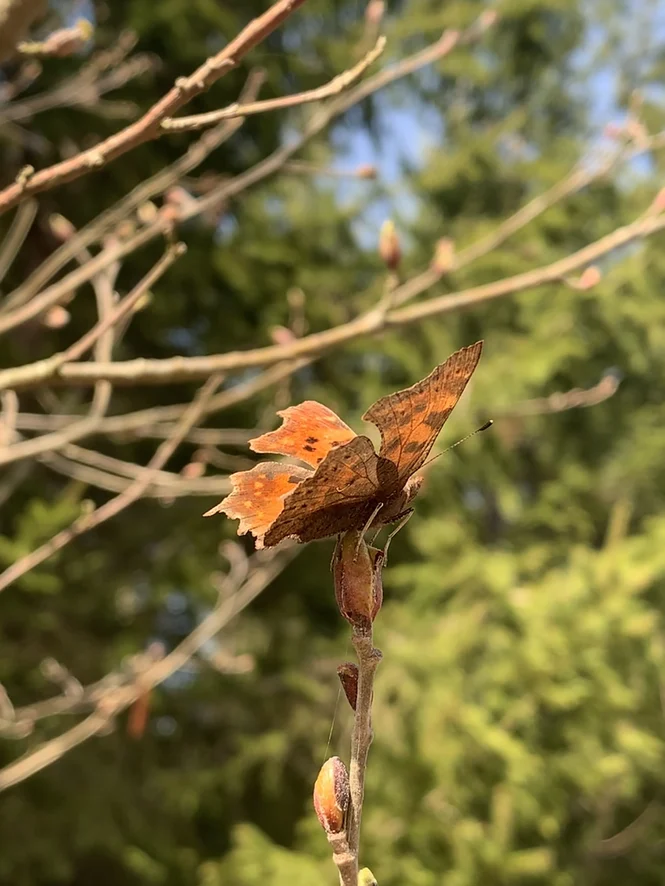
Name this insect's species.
Polygonia c-album
